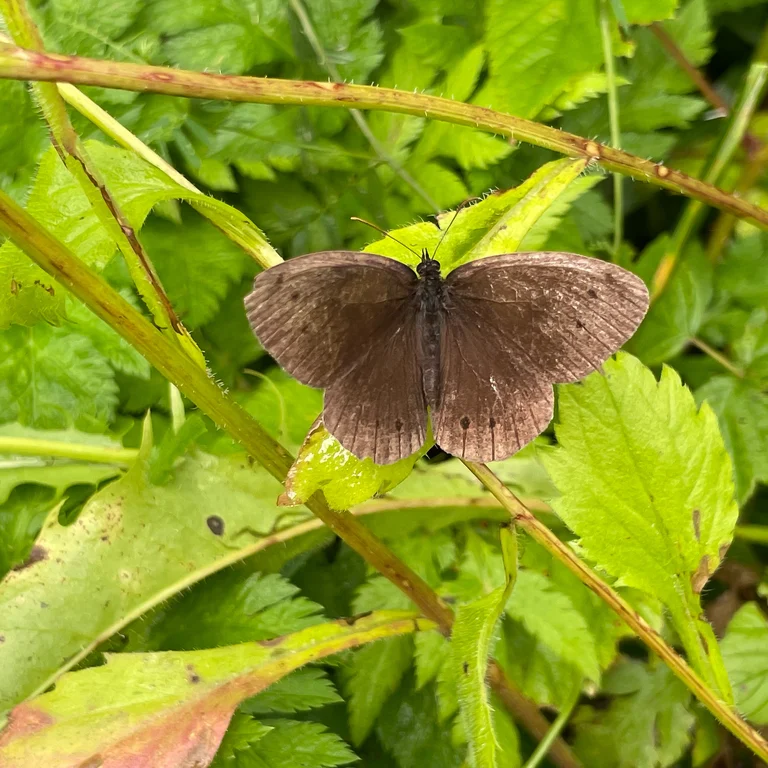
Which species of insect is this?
Aphantopus hyperantus
